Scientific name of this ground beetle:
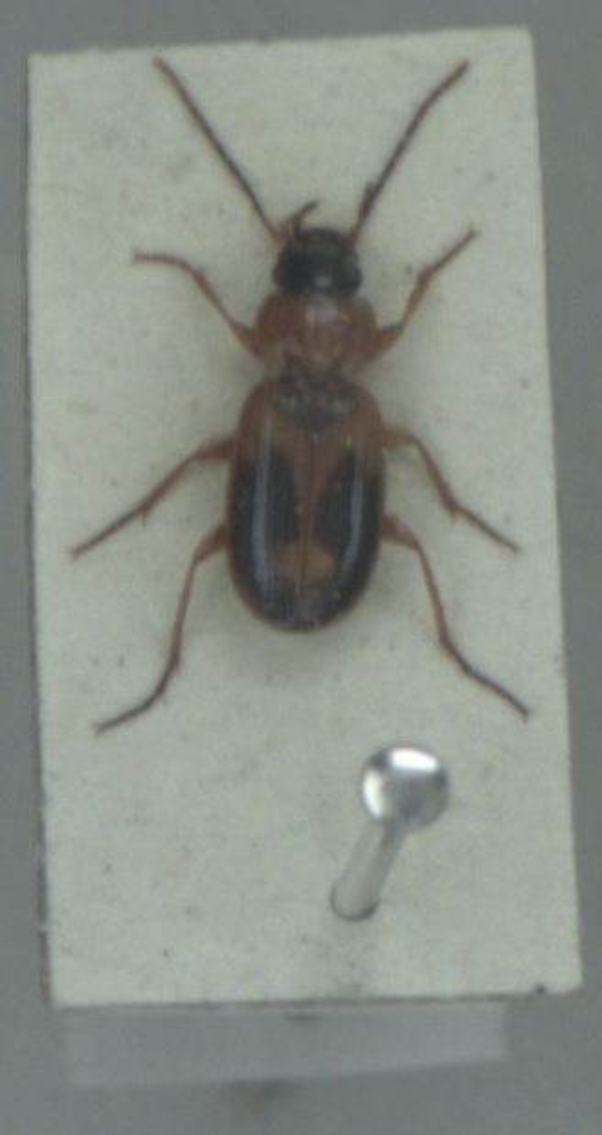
Badister bullatus
